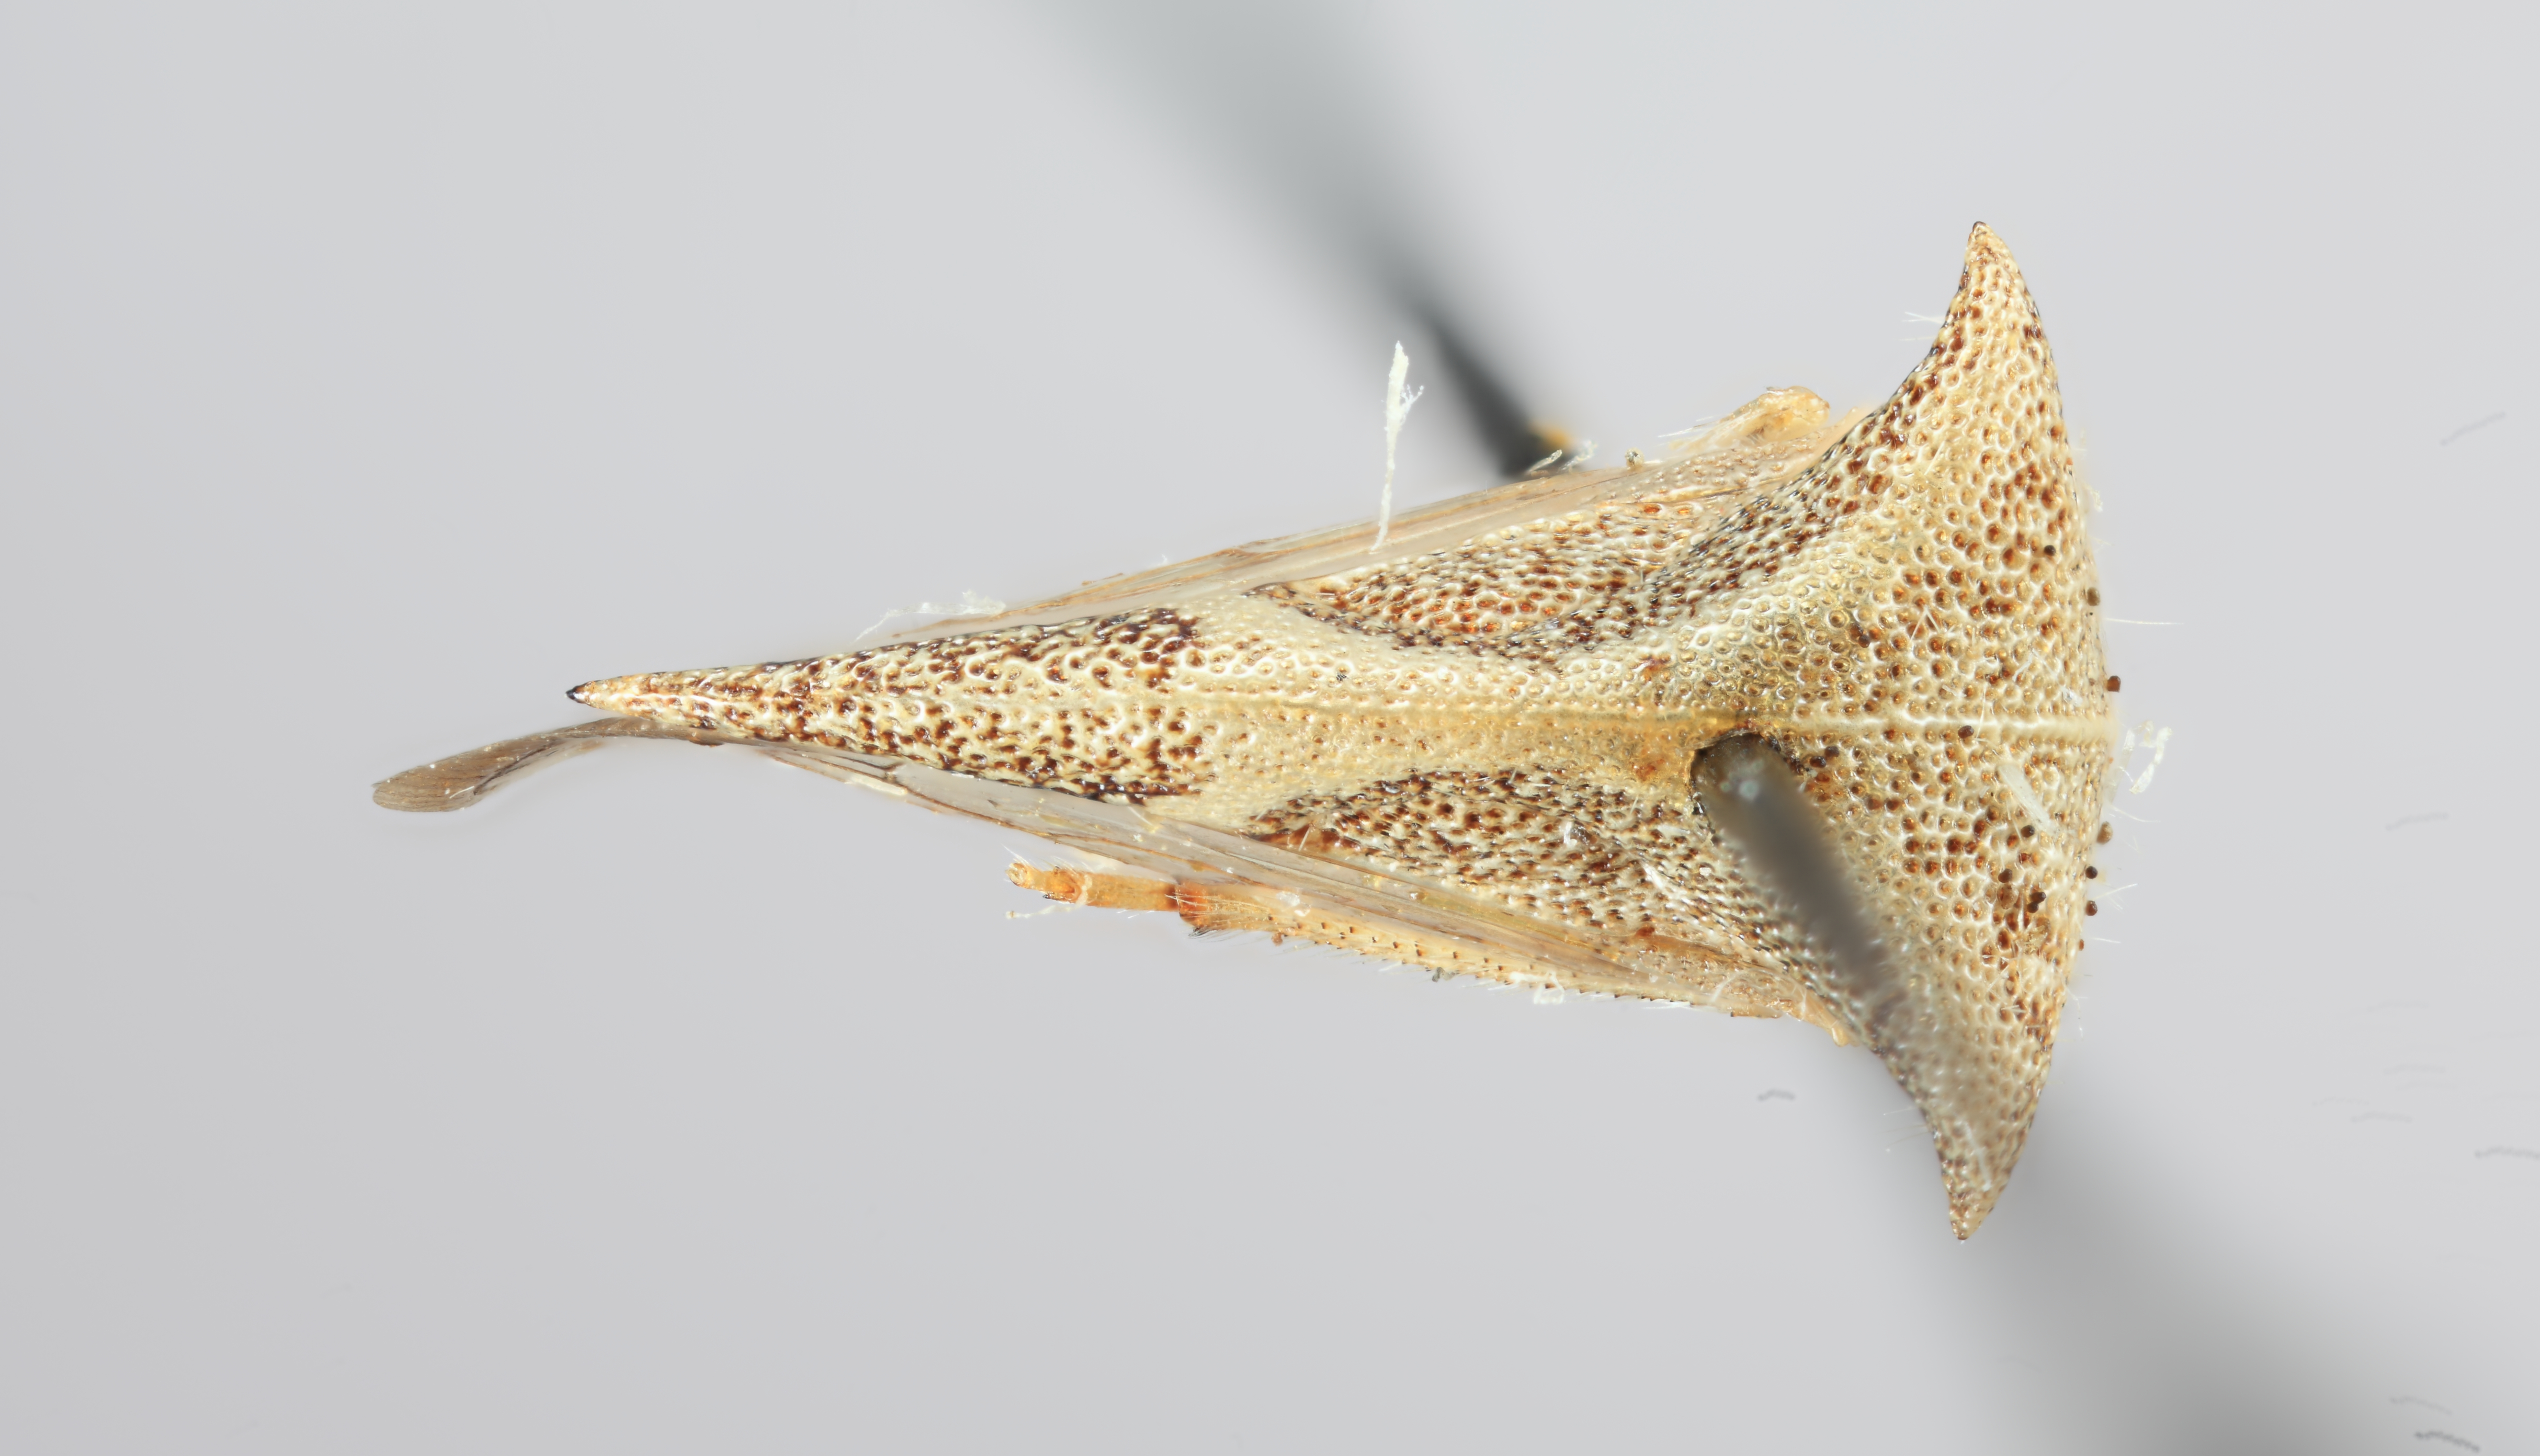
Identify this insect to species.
Ceresa grisescens
